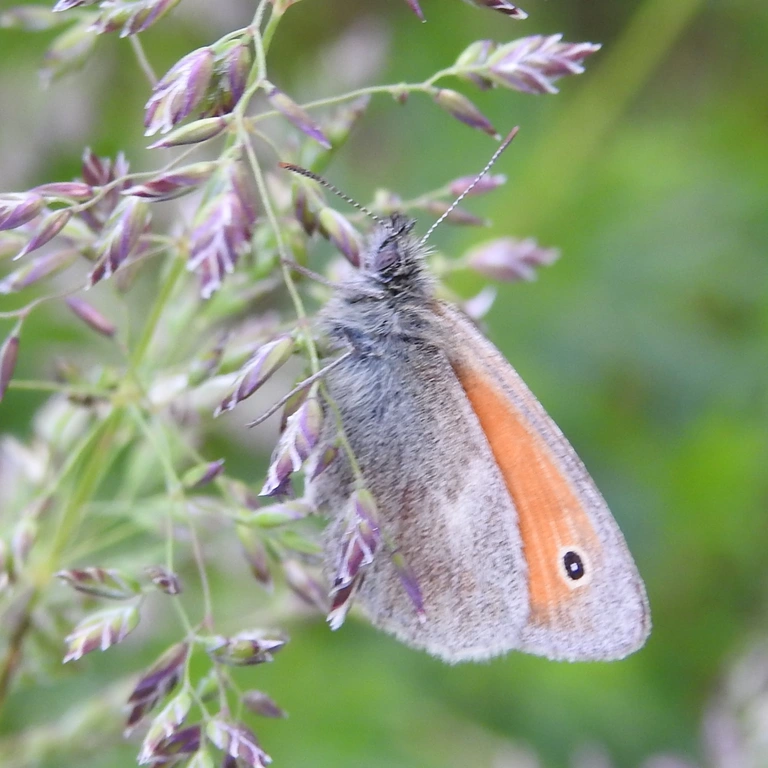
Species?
Coenonympha pamphilus
